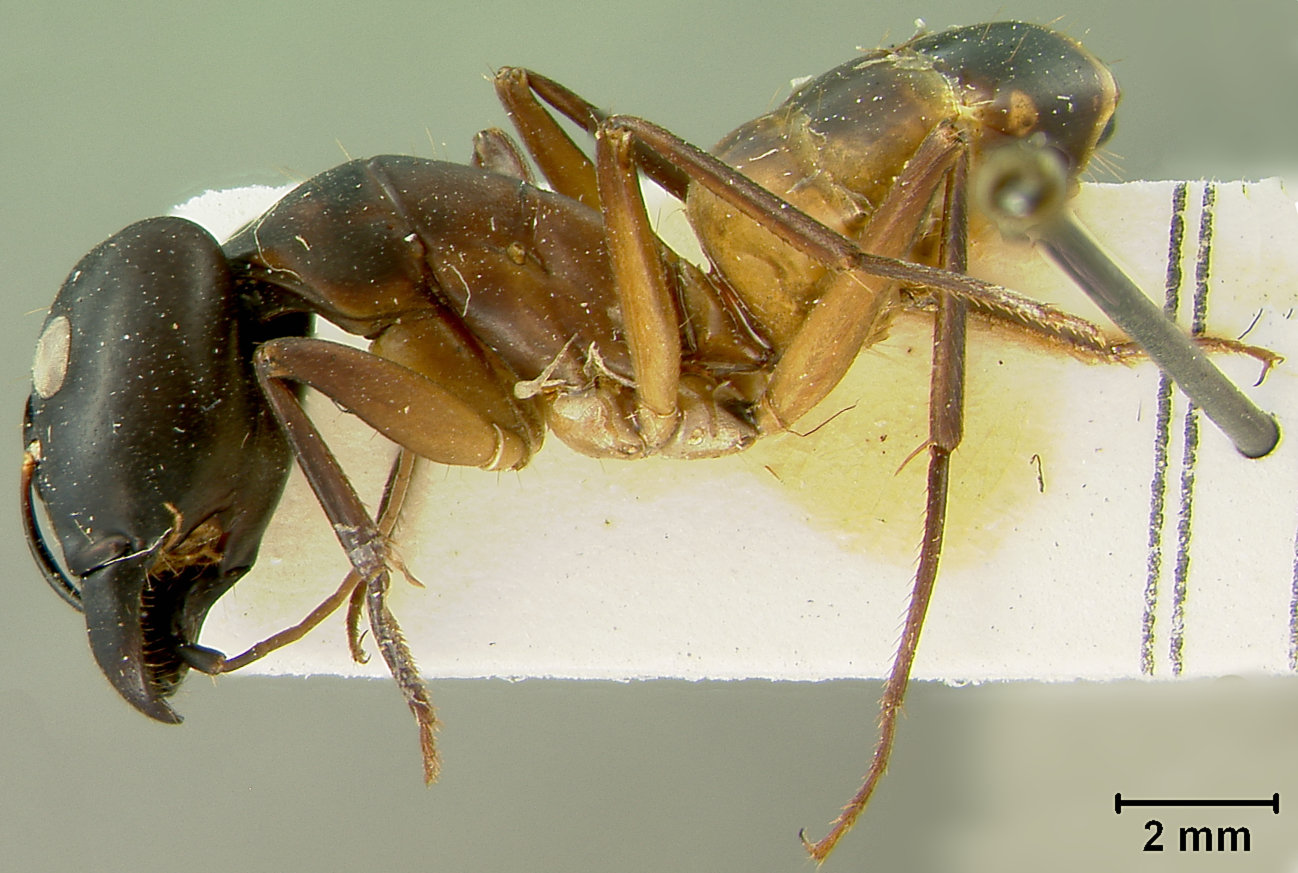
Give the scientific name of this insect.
Camponotus foleyi
